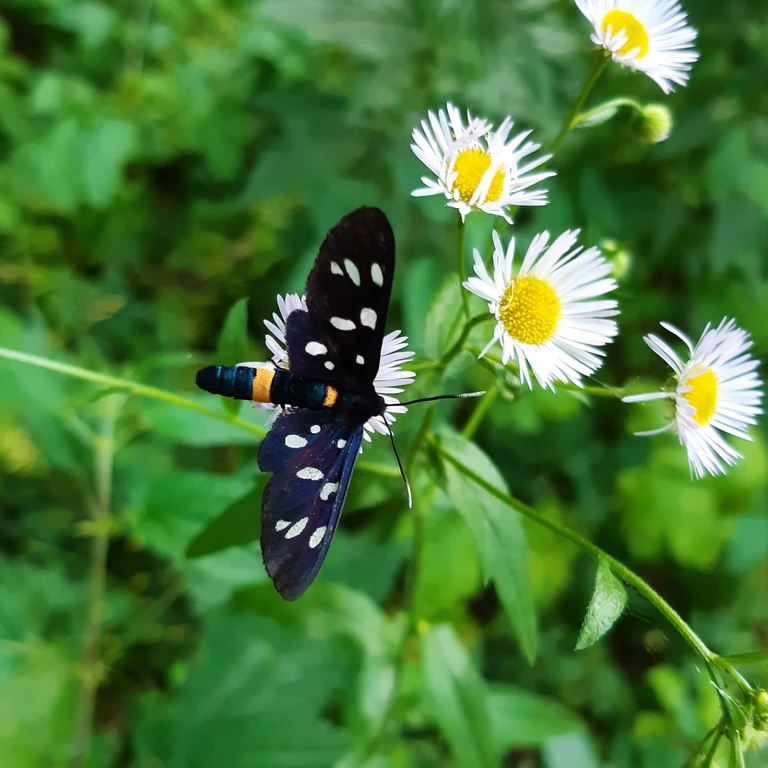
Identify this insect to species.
Amata phegea
